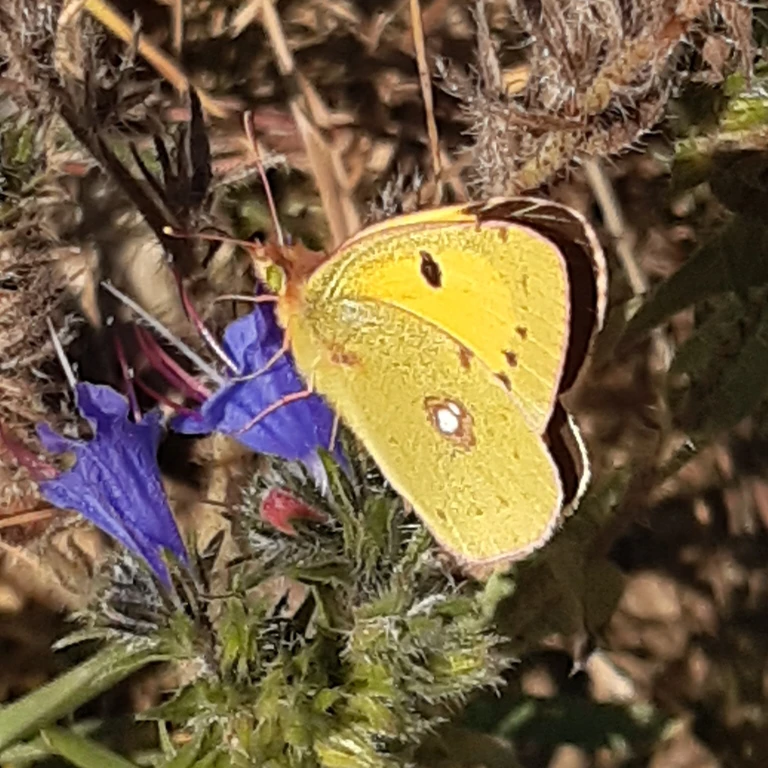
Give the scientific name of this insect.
Colias croceus
